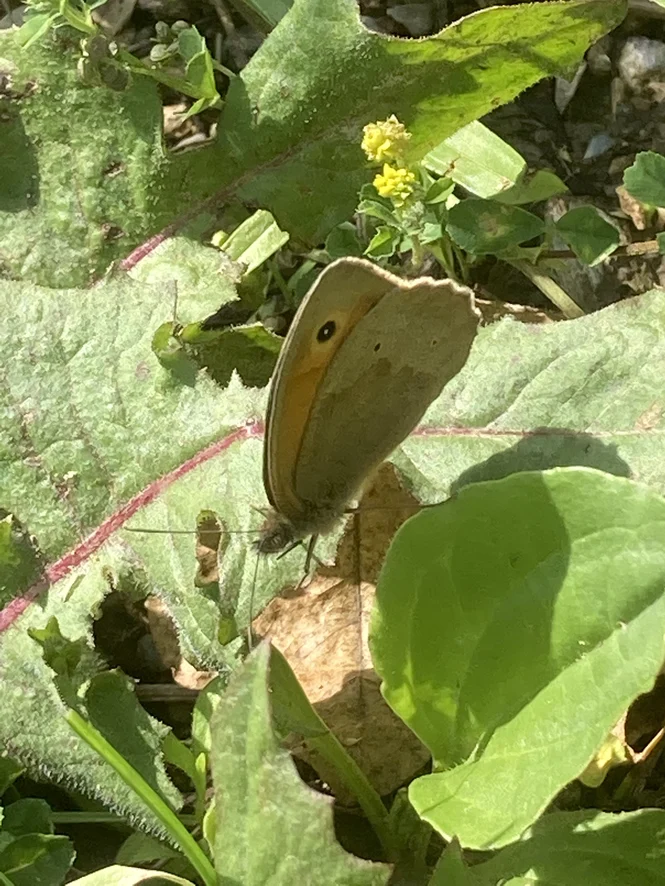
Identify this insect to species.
Maniola jurtina
